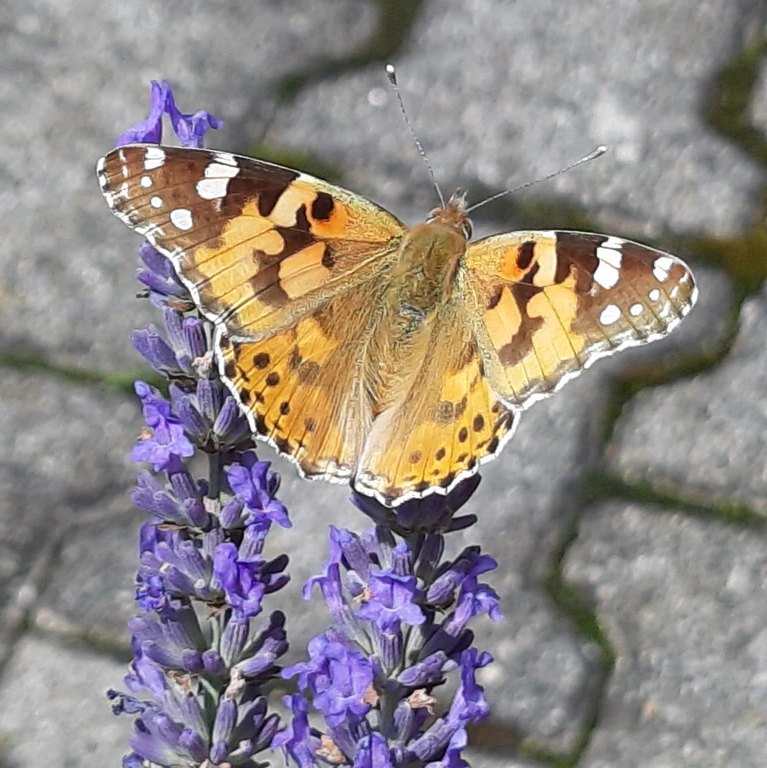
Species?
Vanessa cardui
